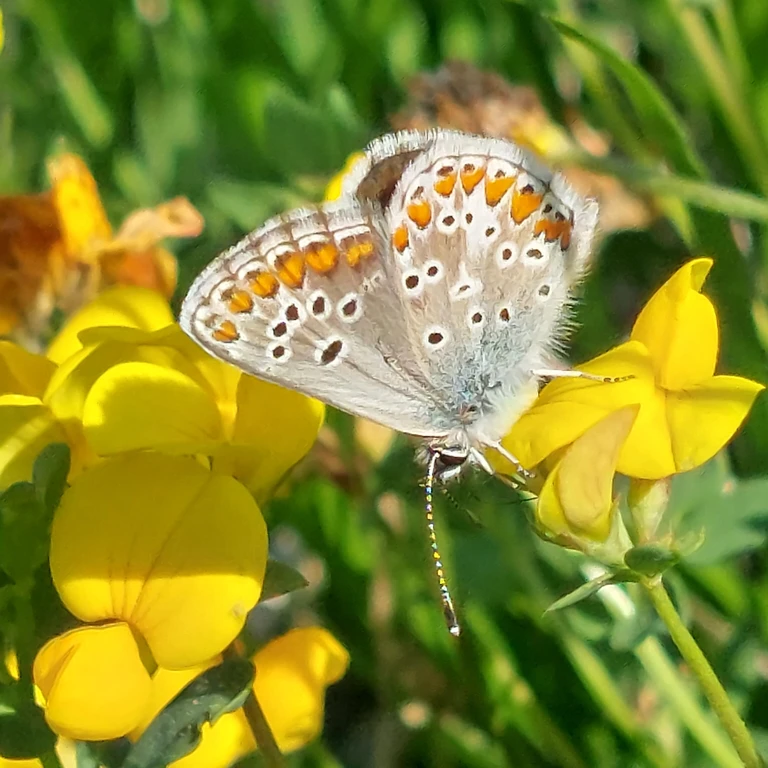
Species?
Aricia agestis/artaxerxes
